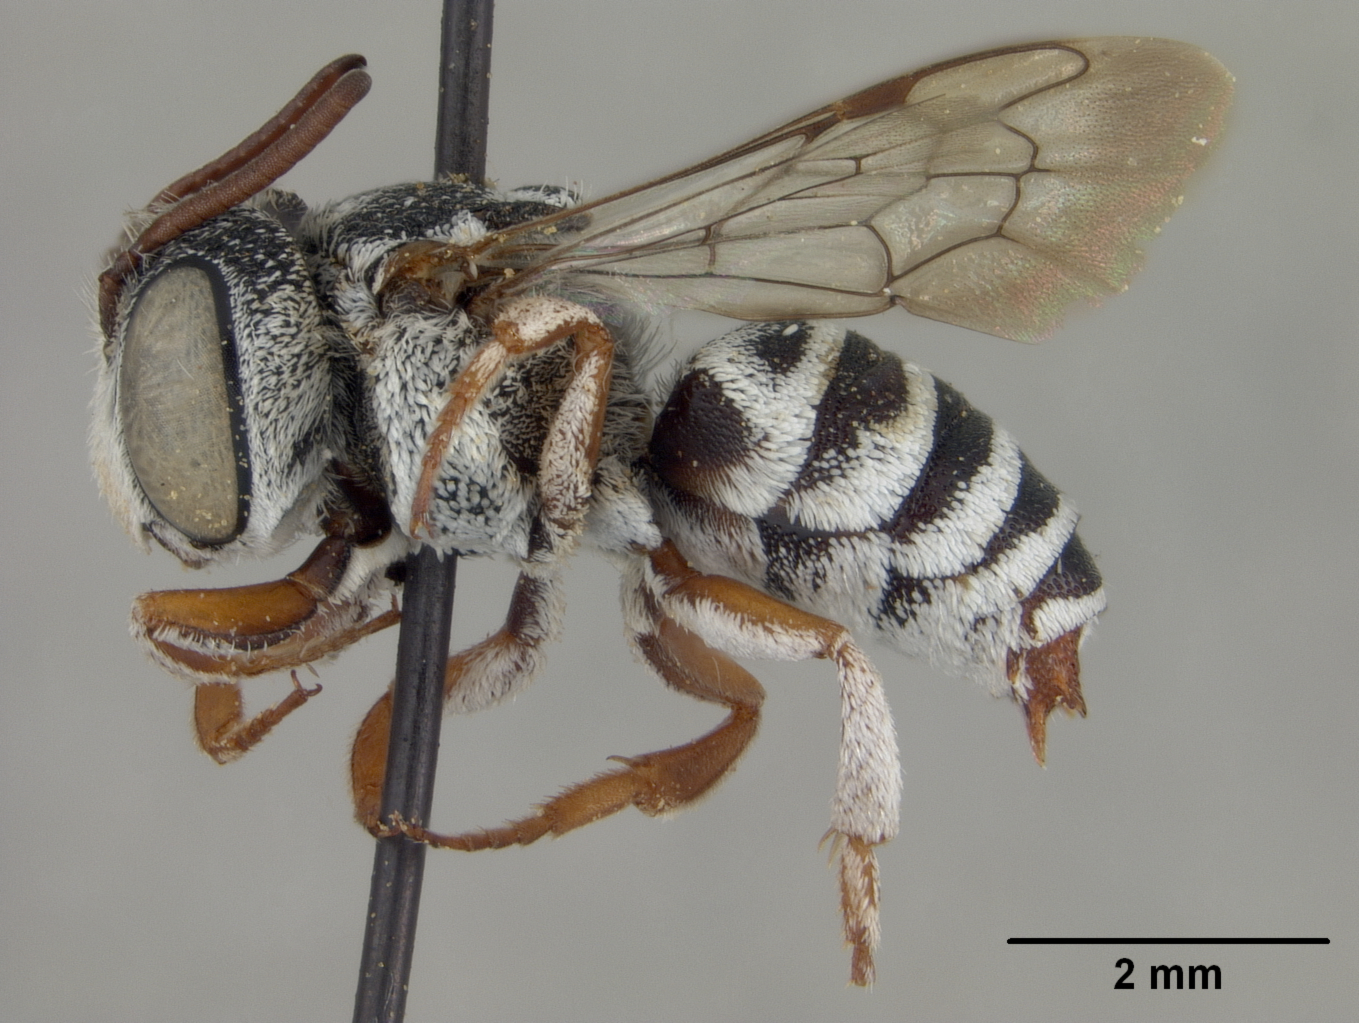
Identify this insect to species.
Coelioxys rhodacantha
